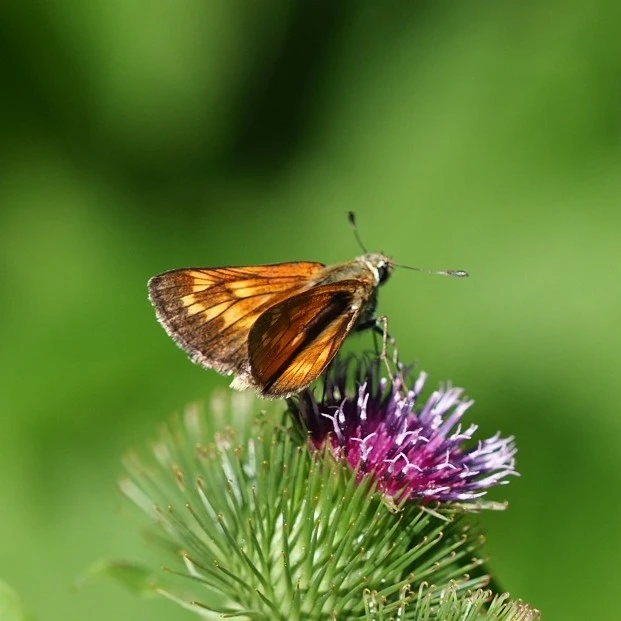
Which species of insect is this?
Ochlodes sylvanus (also Ochlodes venata)
